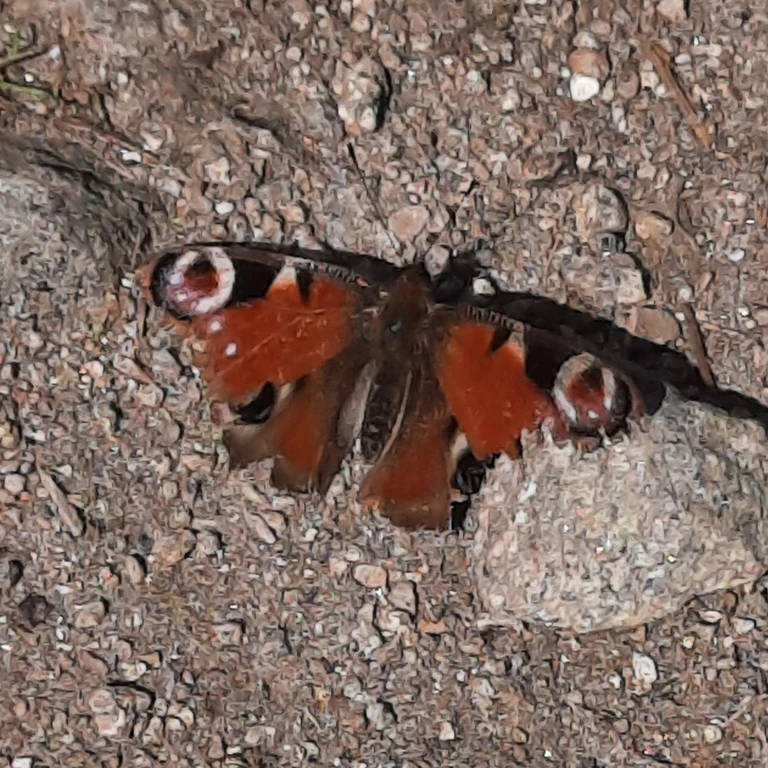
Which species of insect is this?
Aglais io
